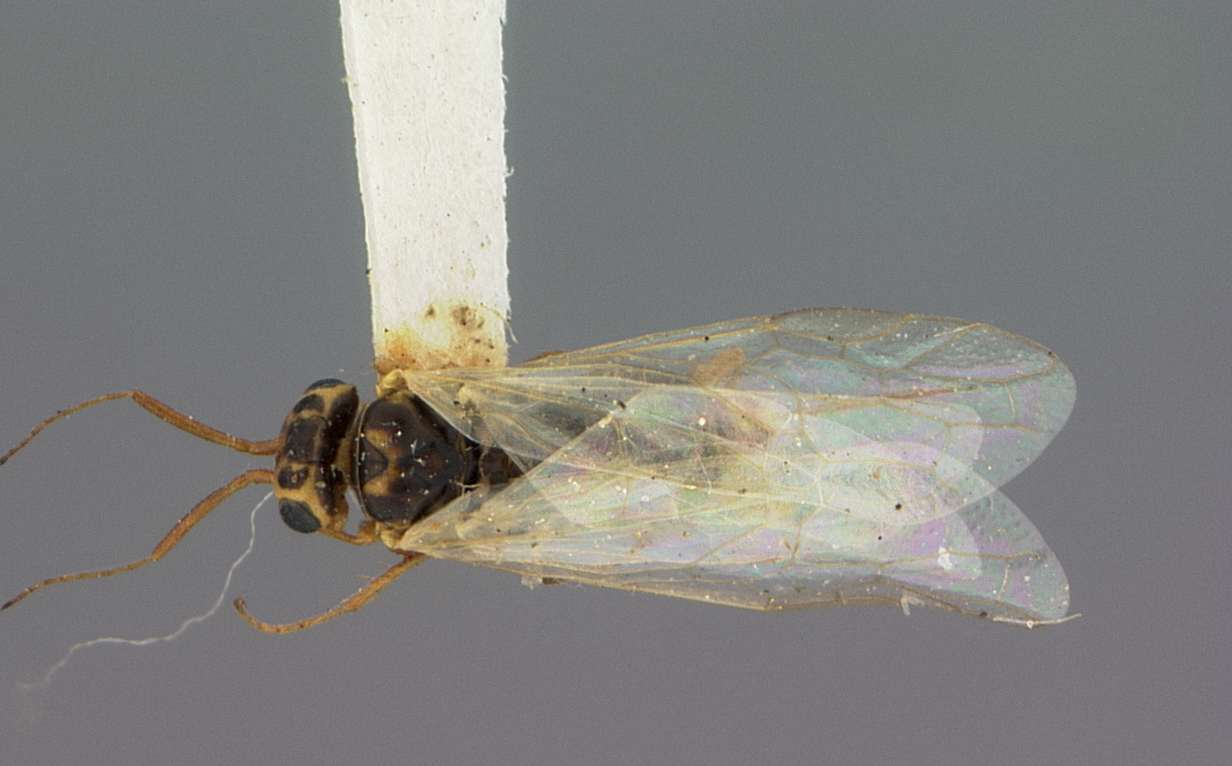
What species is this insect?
Xyela variegata
